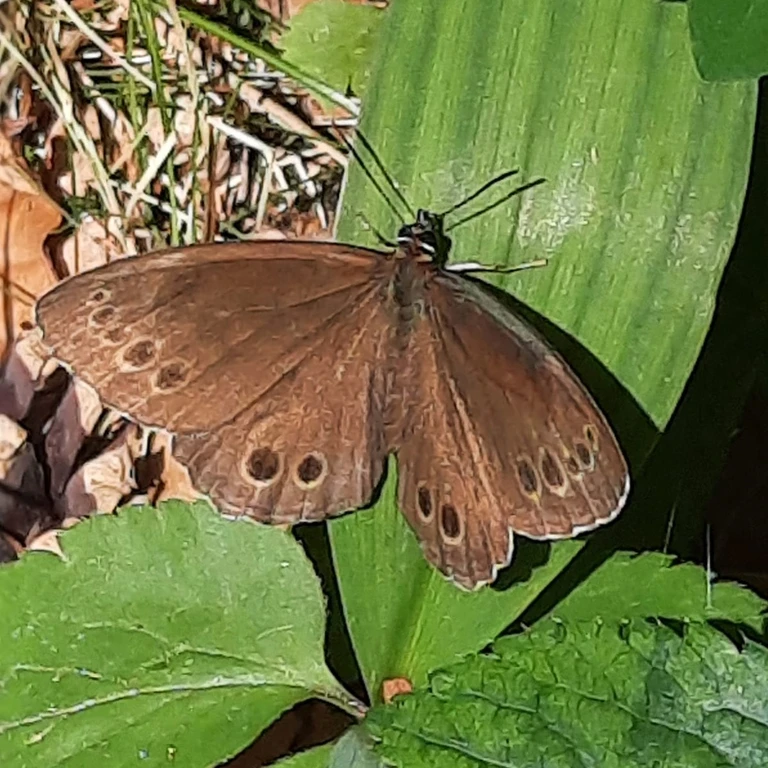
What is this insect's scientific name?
Lopinga achine (also Pararge achine)
